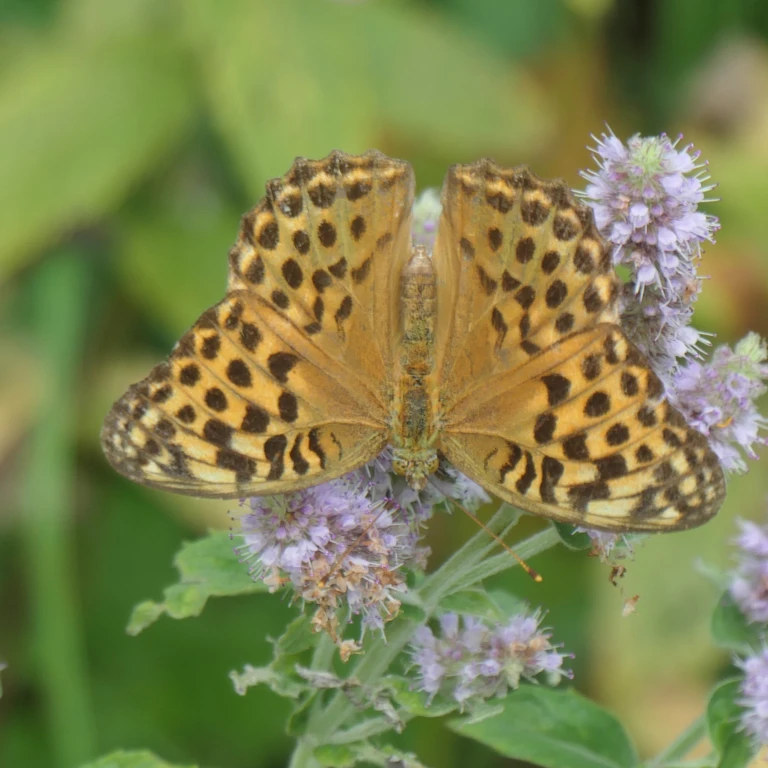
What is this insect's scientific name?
Argynnis paphia
